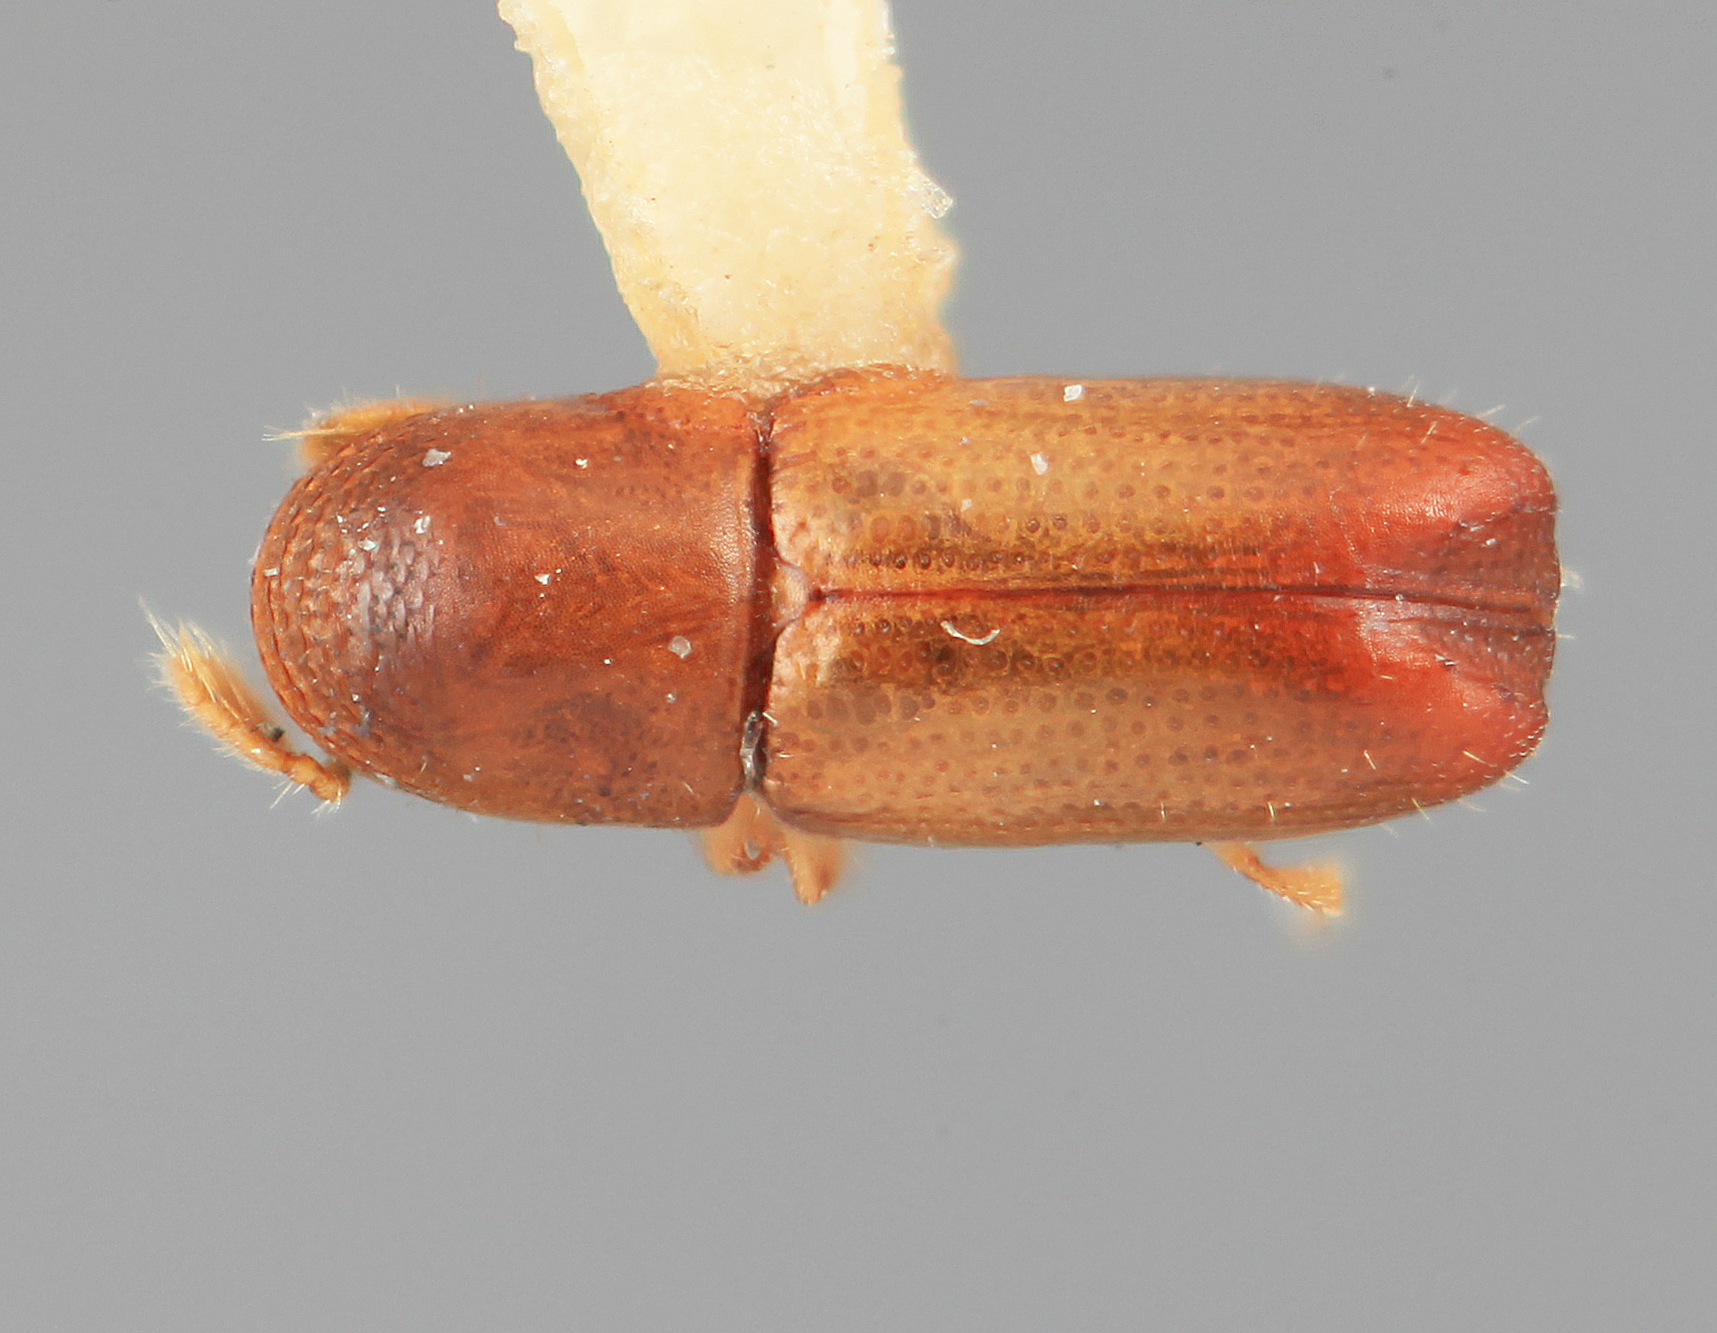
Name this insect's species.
Microcorthylus invalidus
